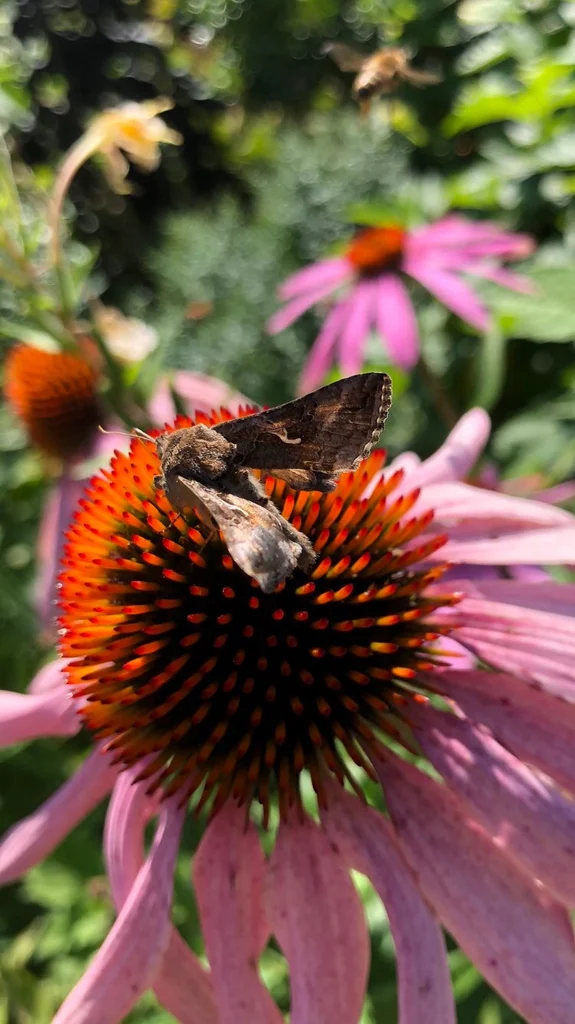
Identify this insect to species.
Autographa gamma
